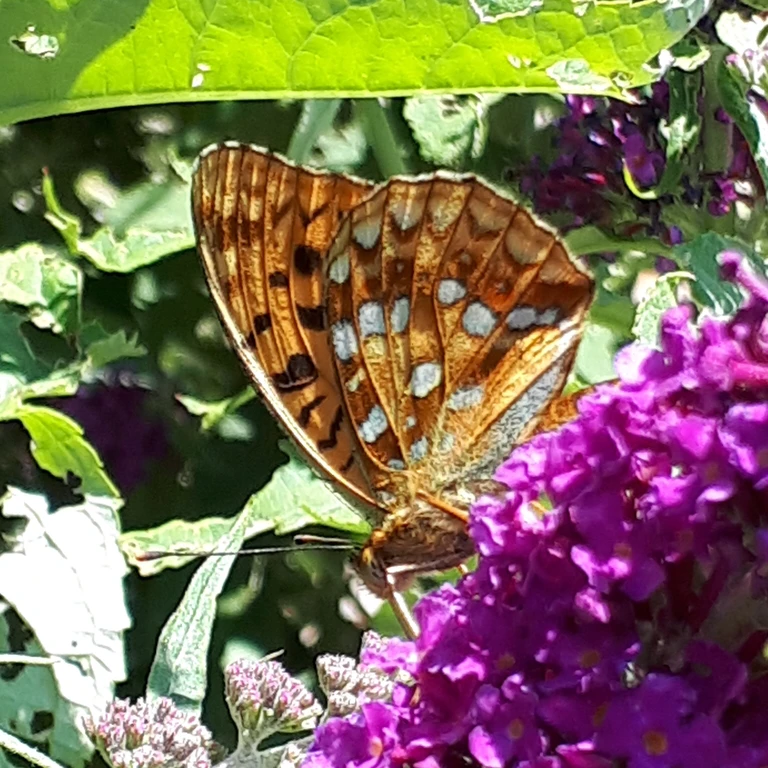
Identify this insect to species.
Fabriciana adippe
